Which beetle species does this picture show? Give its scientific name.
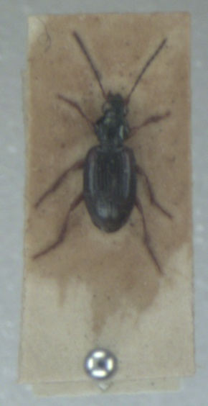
Bembidion tetracolum
